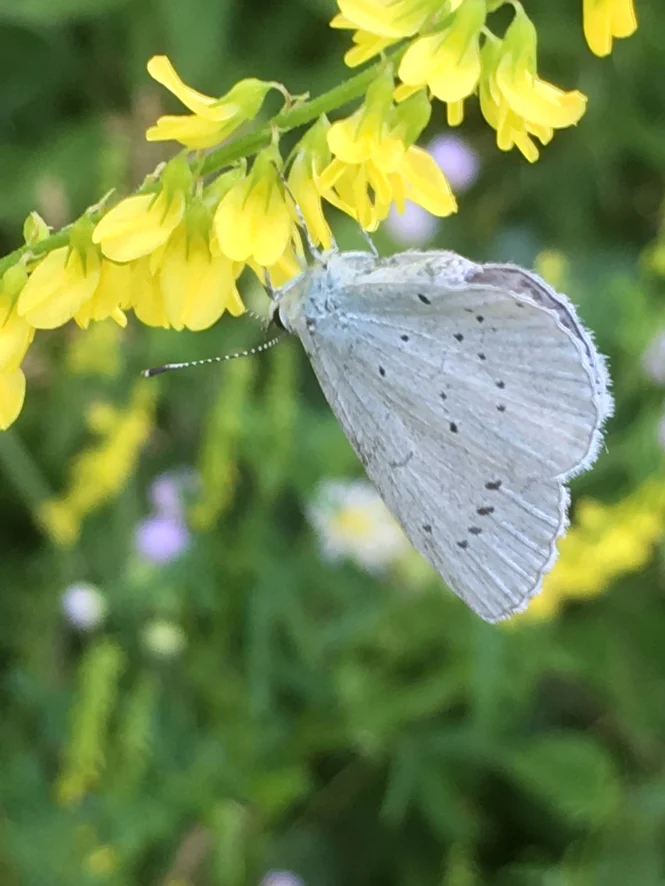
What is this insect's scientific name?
Celastrina argiolus
